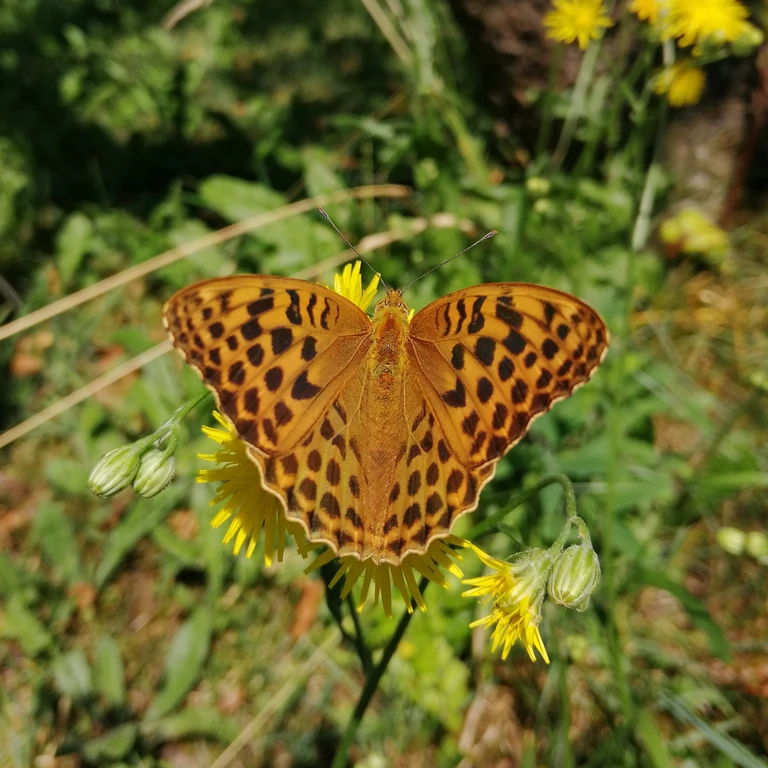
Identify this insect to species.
Argynnis paphia
